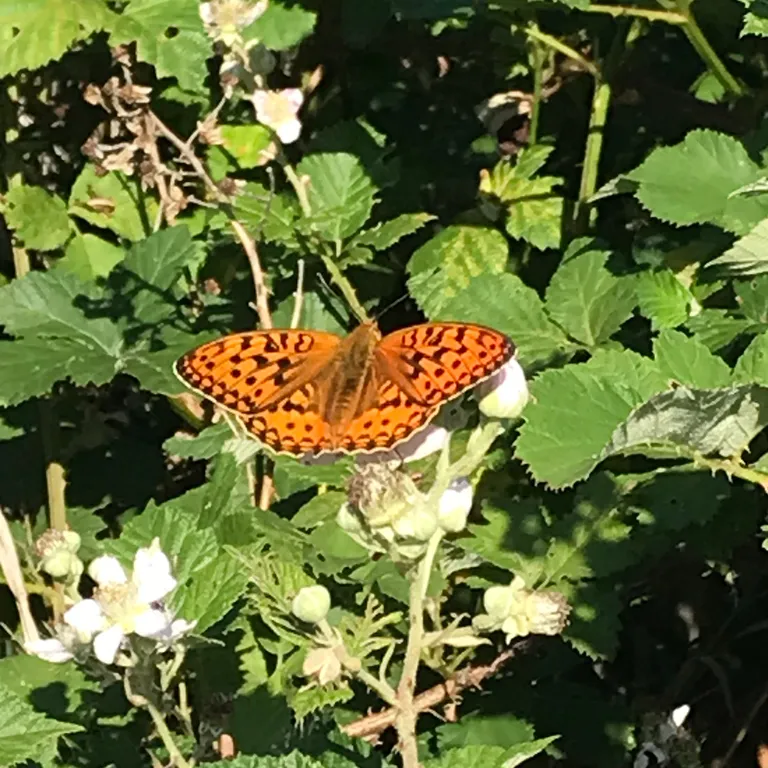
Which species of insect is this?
Fabriciana adippe
